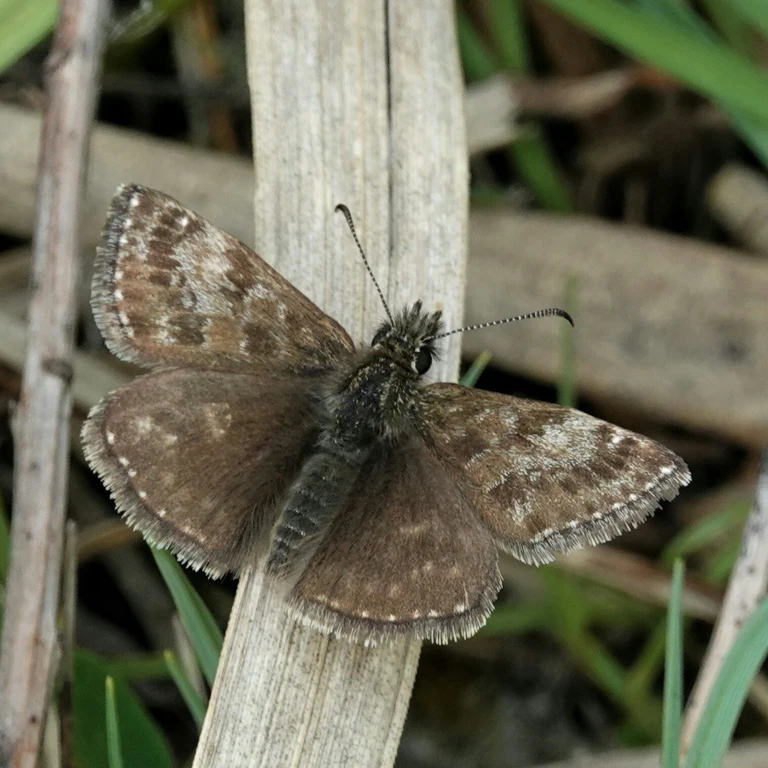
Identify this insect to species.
Erynnis tages
